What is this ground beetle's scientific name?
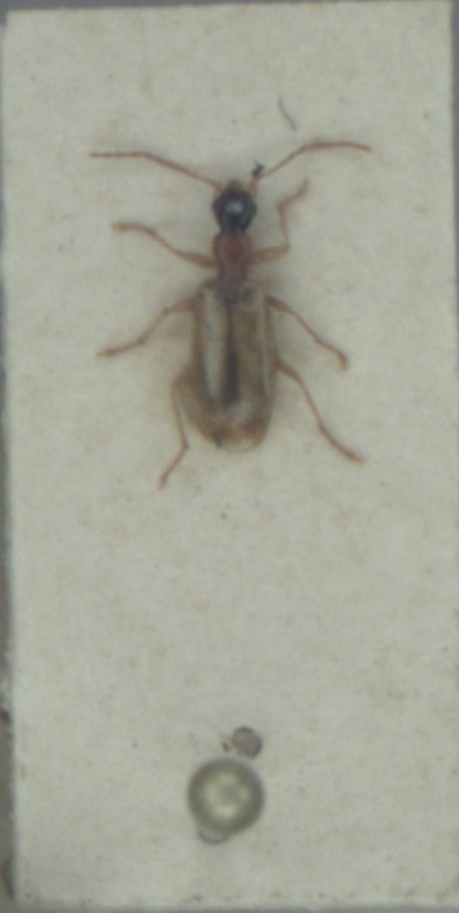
Demetrias atricapillus
